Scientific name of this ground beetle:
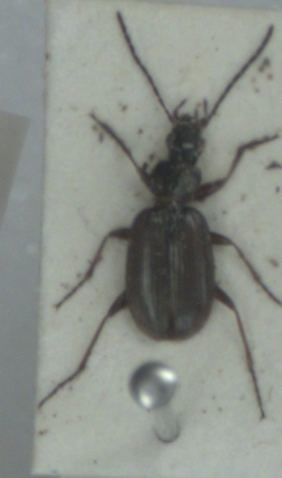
Agonum micans
